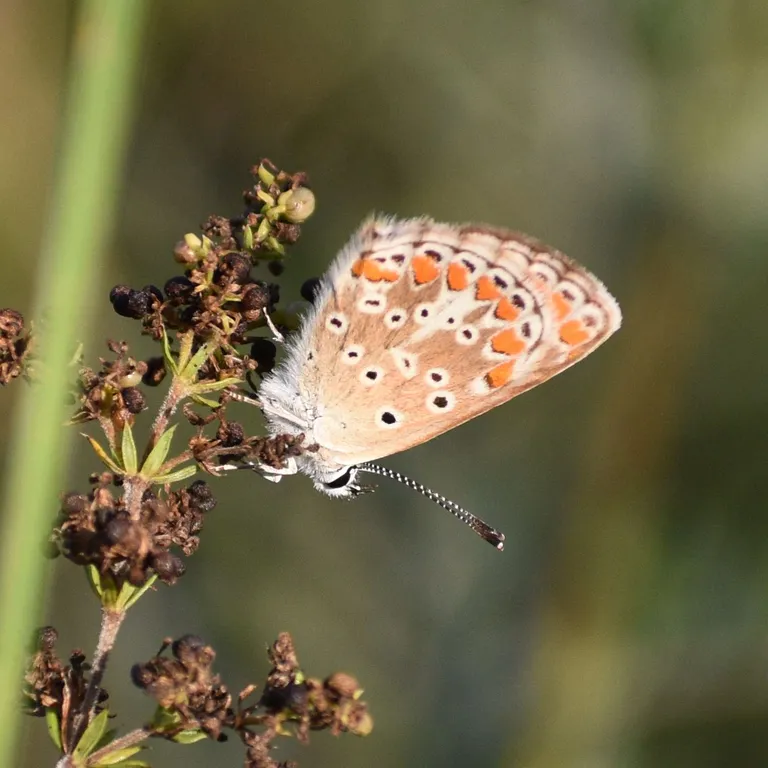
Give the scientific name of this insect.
Aricia agestis/artaxerxes
